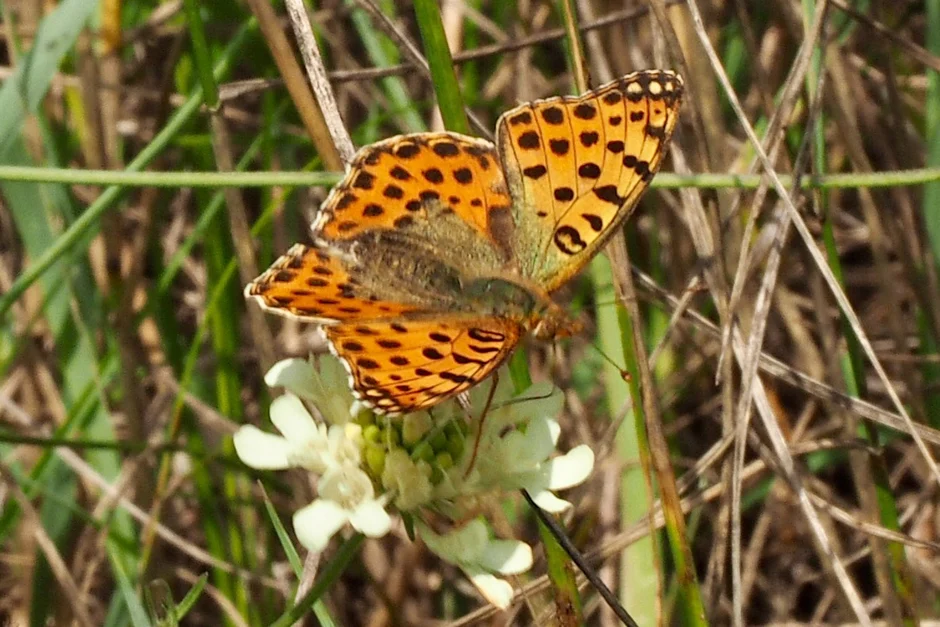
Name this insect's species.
Issoria lathonia
